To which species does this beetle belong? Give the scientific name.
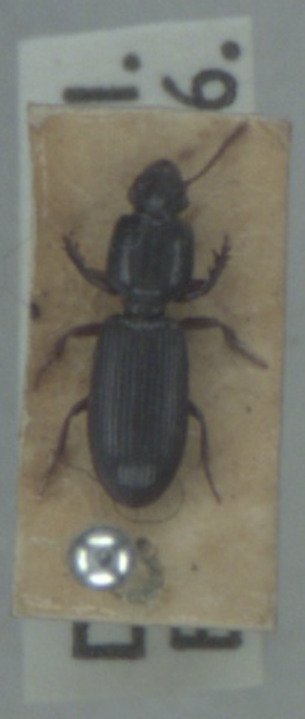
Clivina fossor
